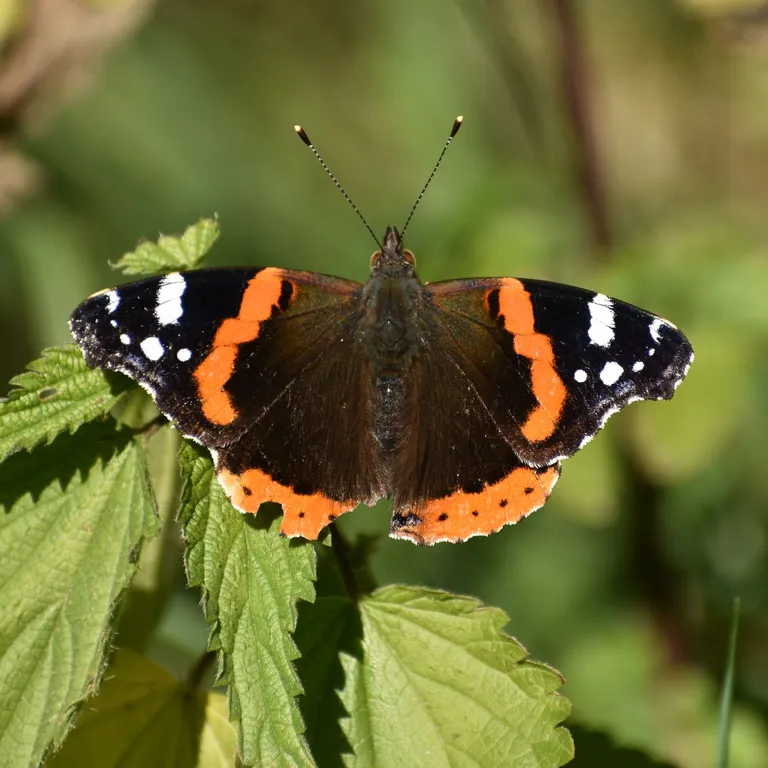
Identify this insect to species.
Vanessa atalanta
